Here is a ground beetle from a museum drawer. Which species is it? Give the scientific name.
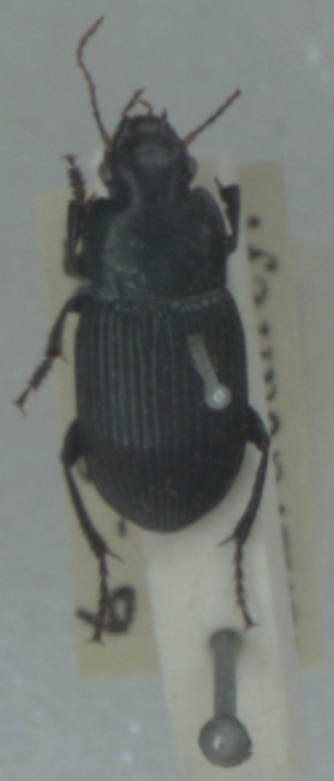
Harpalus rubripes
